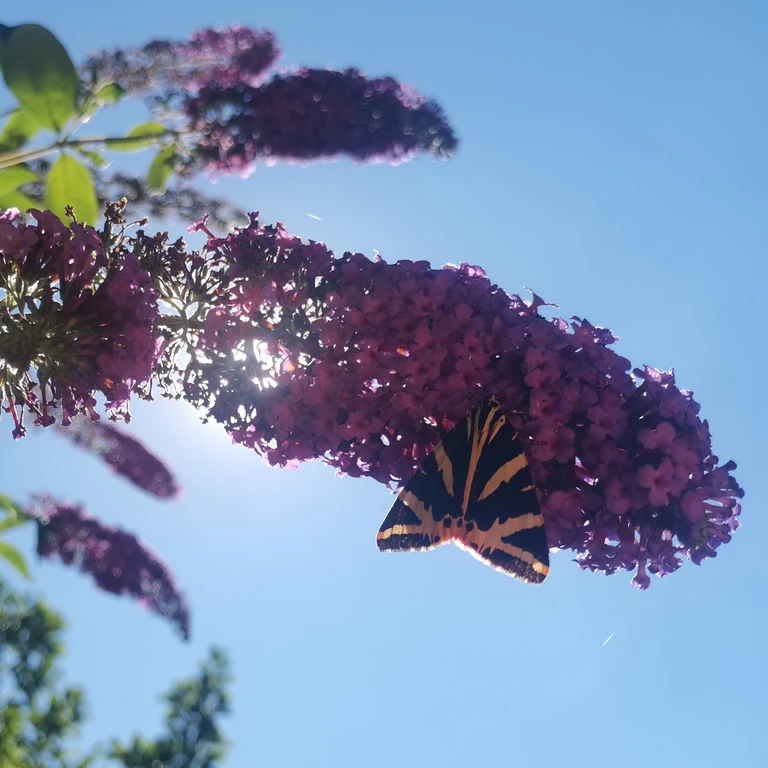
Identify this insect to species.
Euplagia quadripunctaria
